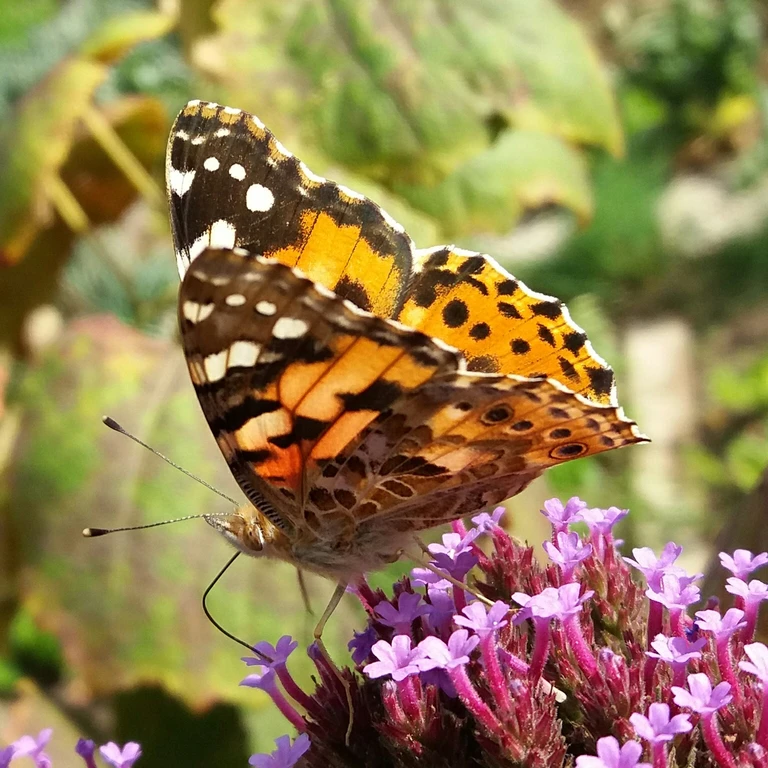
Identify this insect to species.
Vanessa cardui
